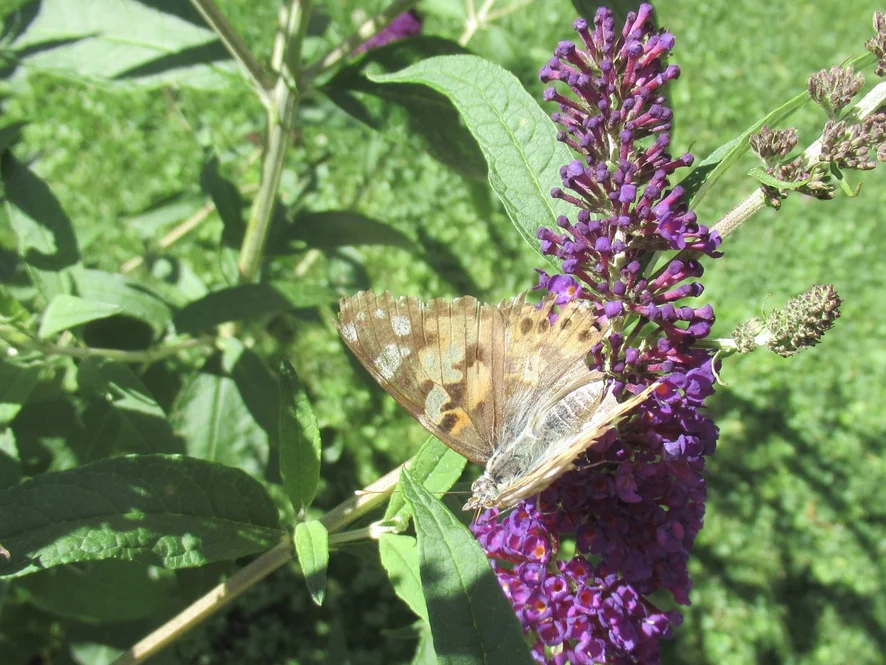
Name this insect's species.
Vanessa cardui
